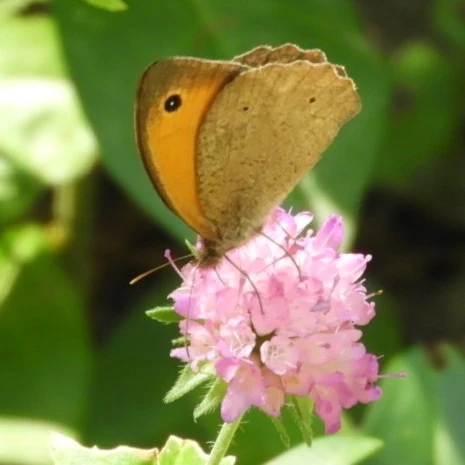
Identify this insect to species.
Maniola jurtina
